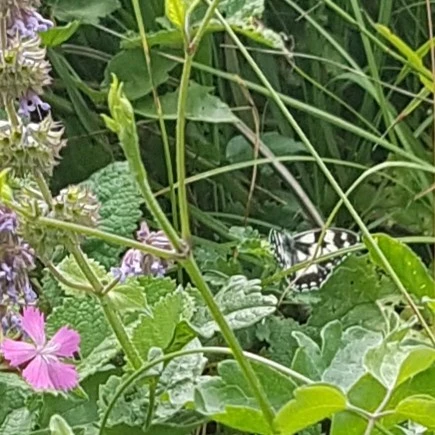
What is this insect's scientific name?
Melanargia galathea
